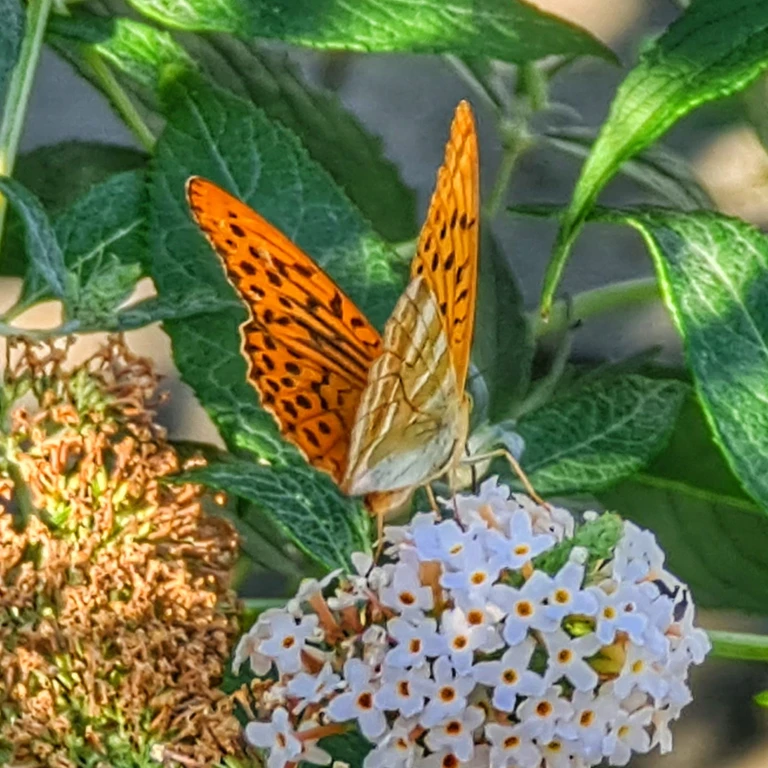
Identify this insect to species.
Argynnis paphia
